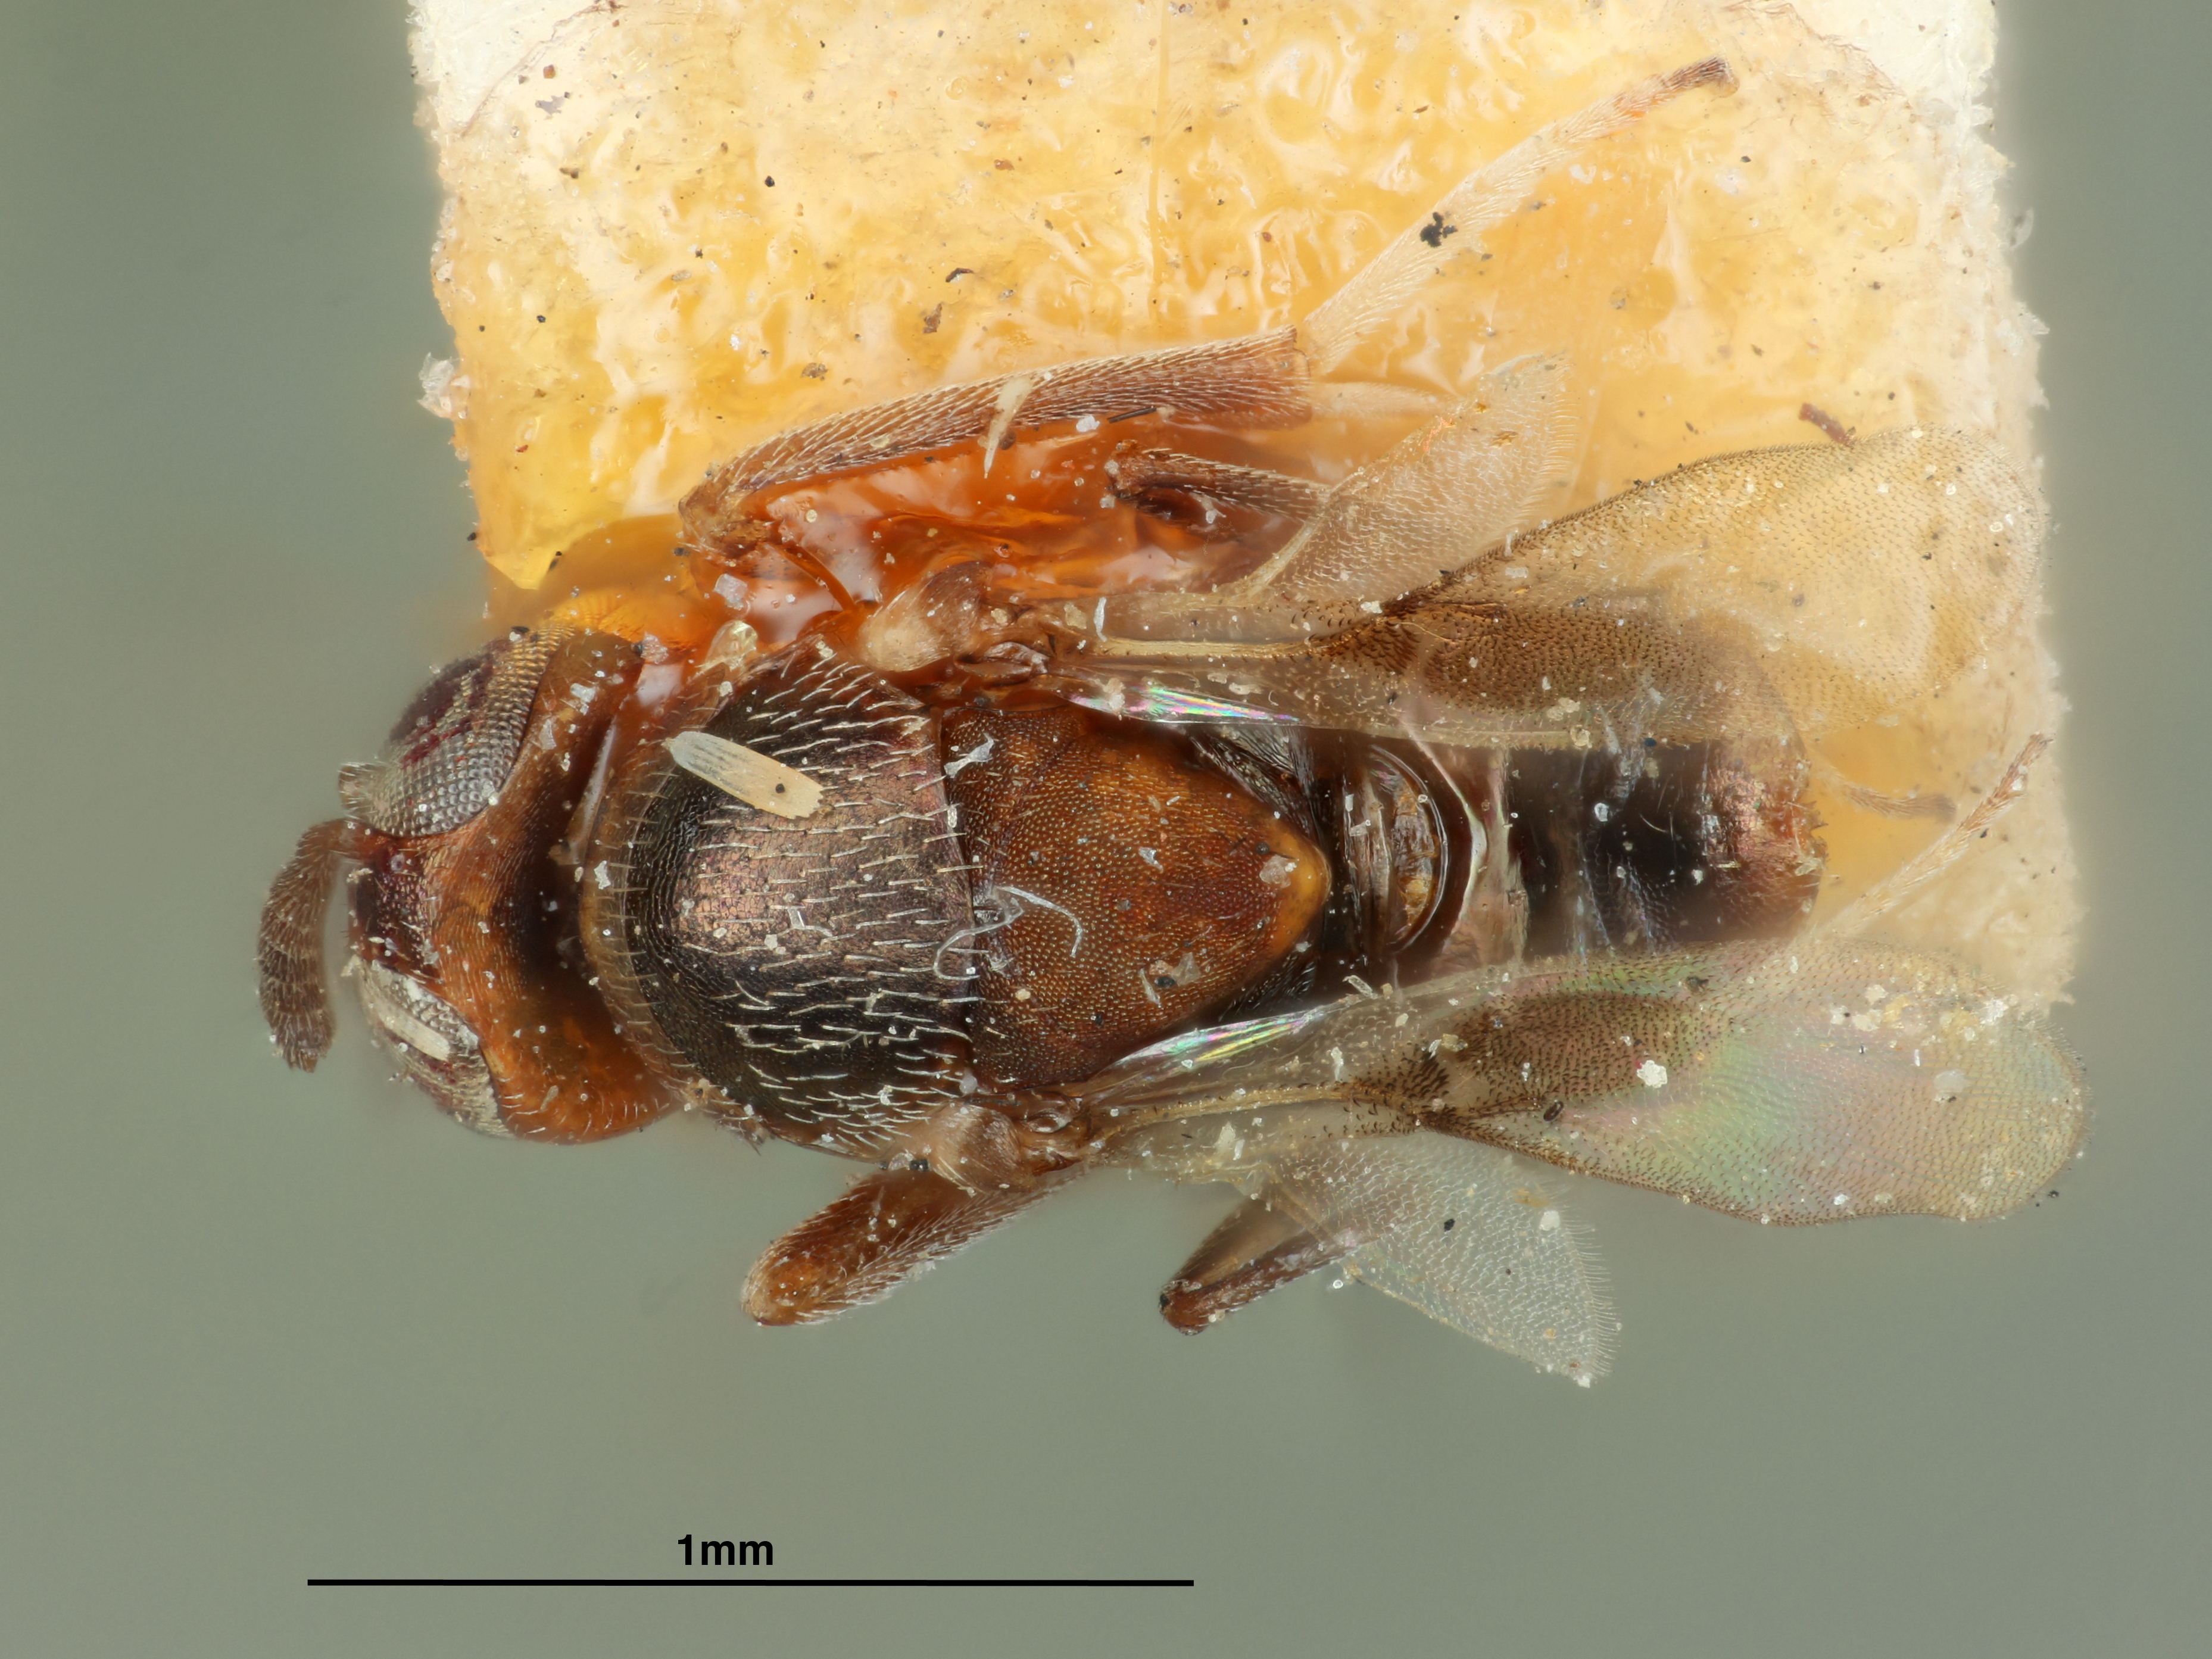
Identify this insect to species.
Homalotylus similis
